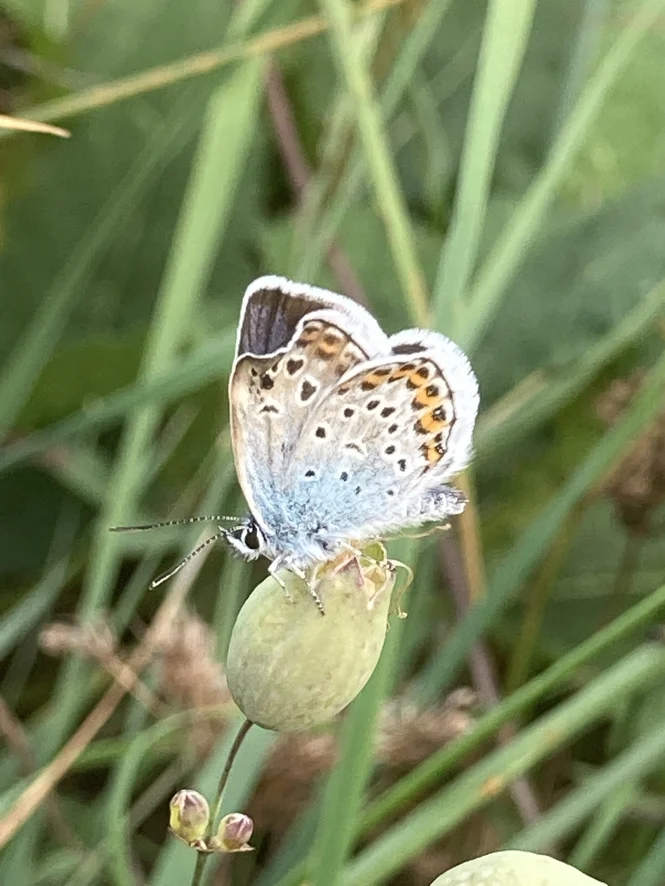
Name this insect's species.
Plebejus argus
